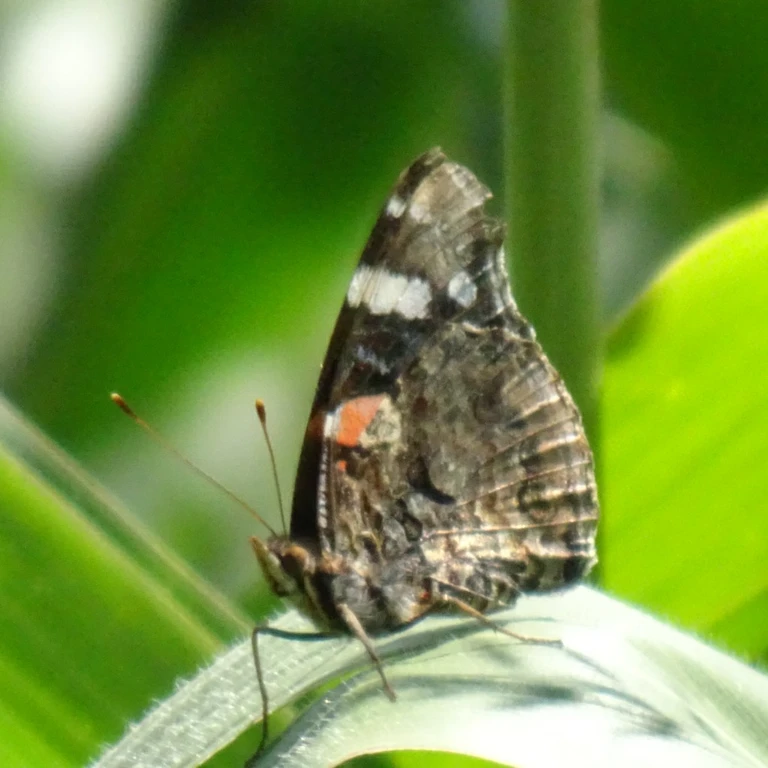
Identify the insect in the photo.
Vanessa atalanta
